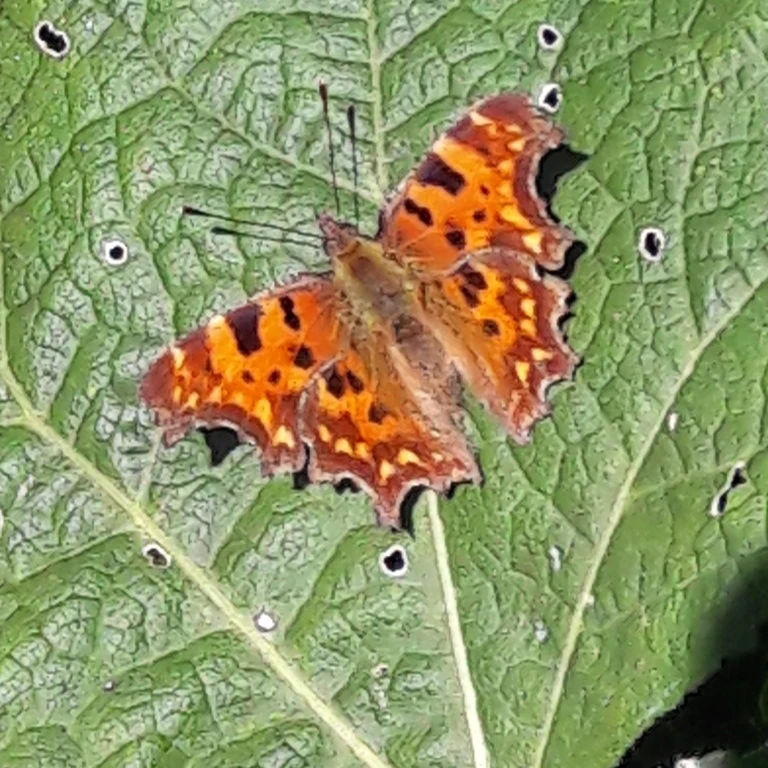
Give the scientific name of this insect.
Polygonia c-album
